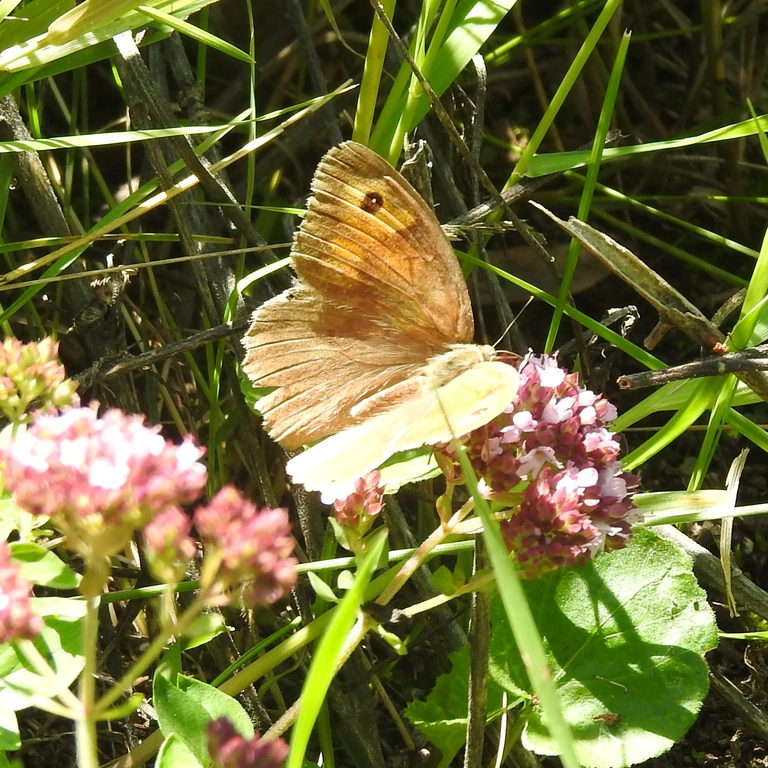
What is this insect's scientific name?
Maniola jurtina
